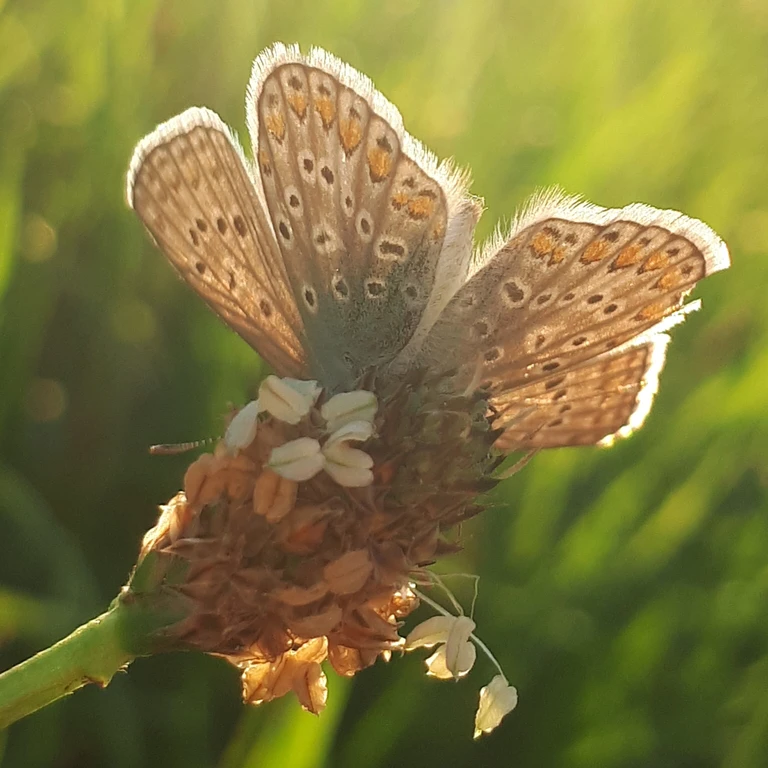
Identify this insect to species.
Polyommatus icarus
